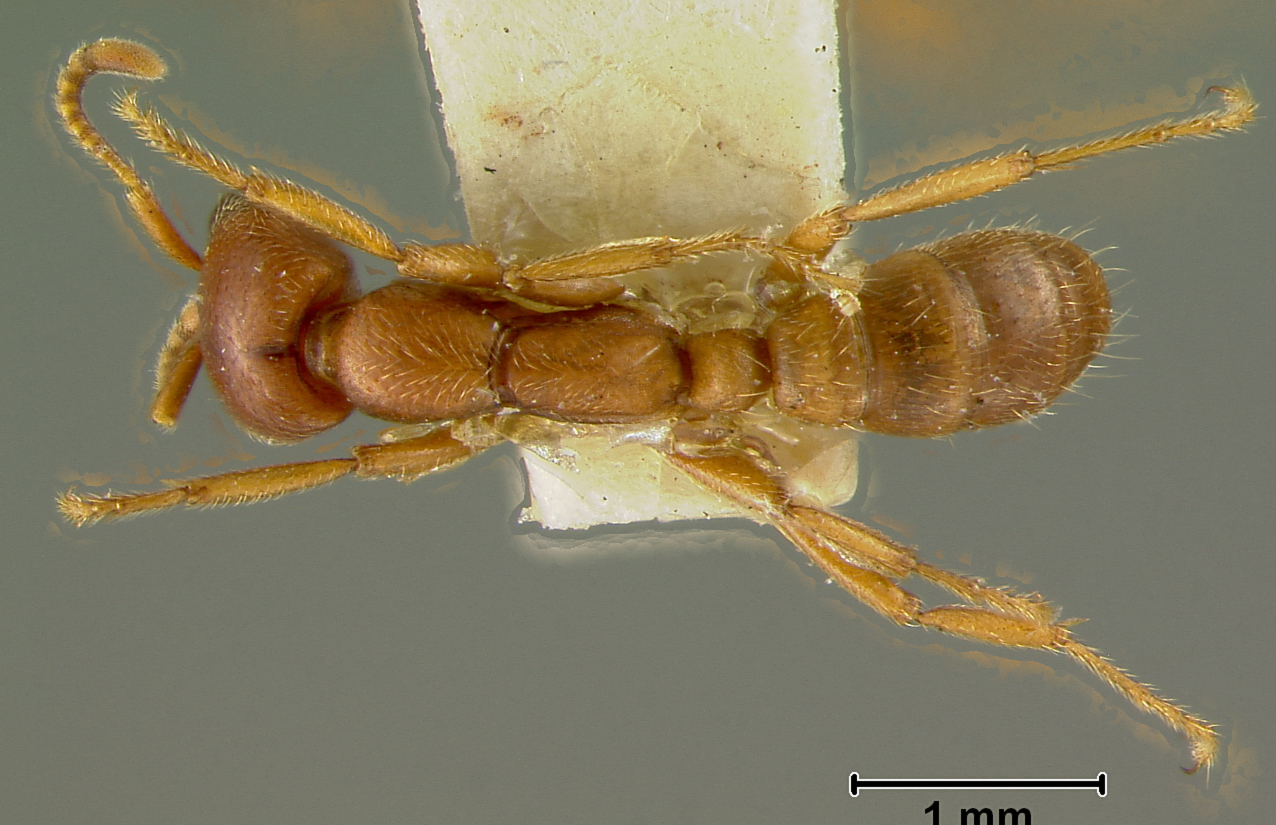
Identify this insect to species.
Dorylus kohli
